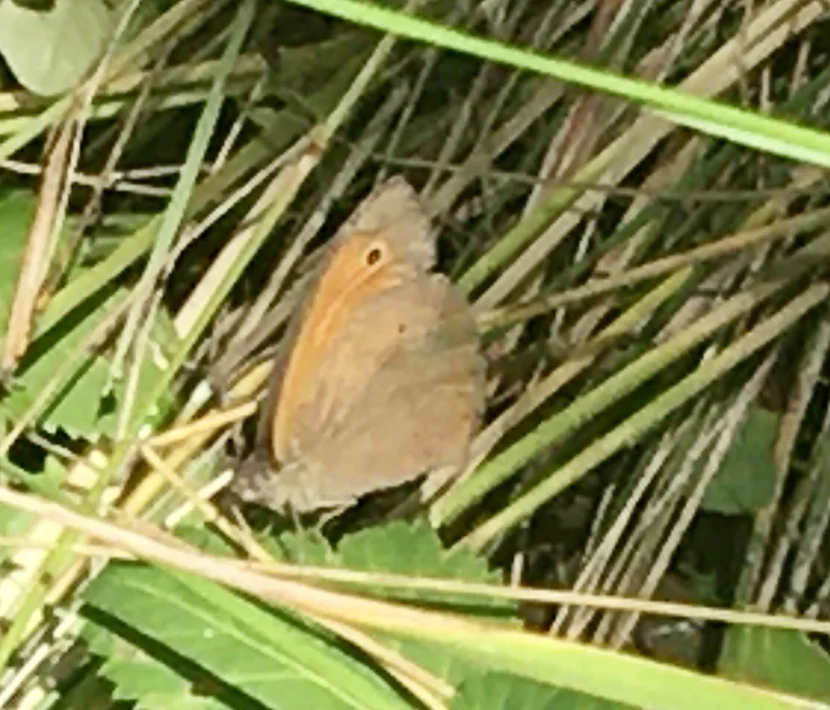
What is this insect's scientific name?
Maniola jurtina
